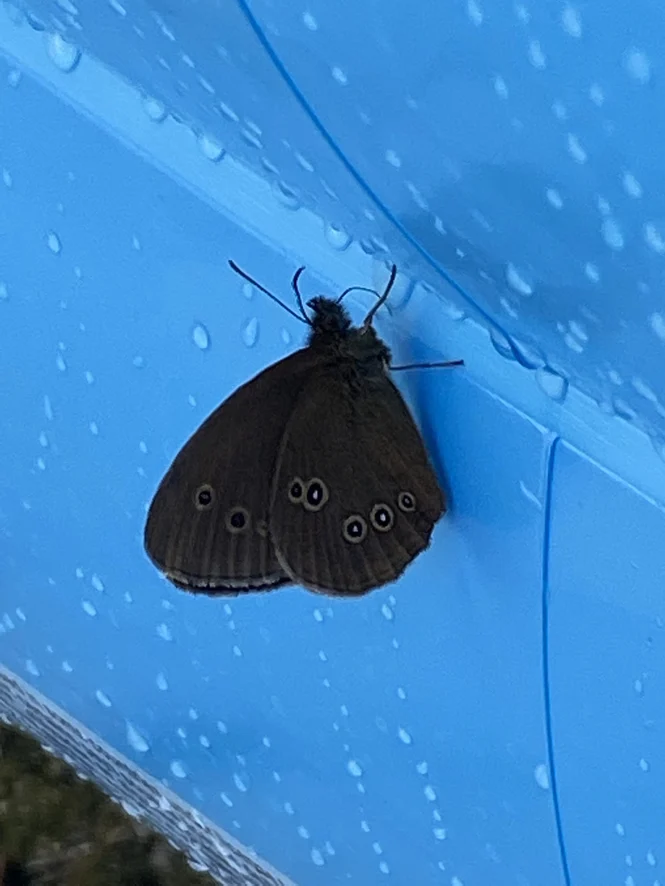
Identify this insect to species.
Aphantopus hyperantus
